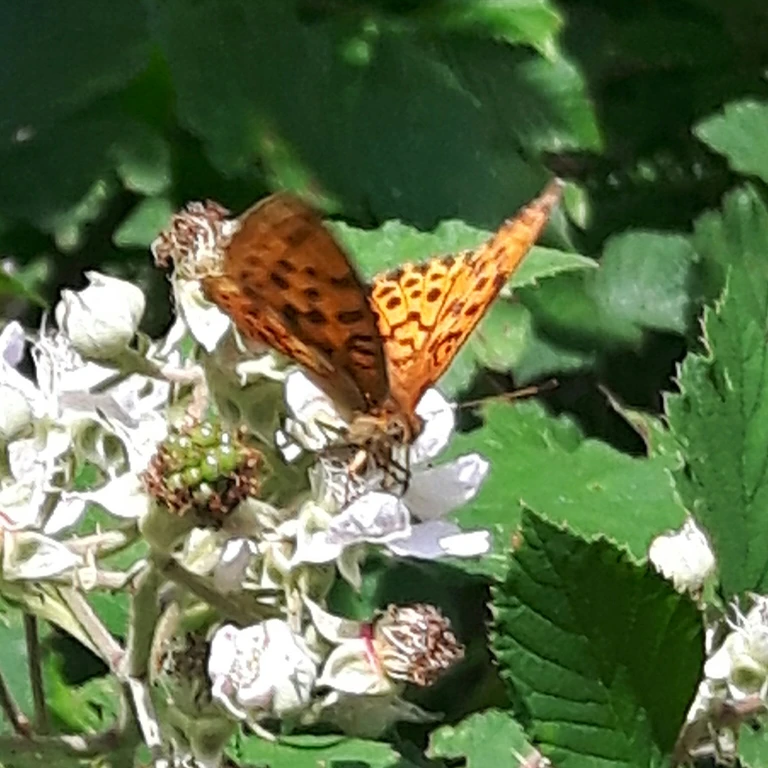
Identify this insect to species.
Brenthis daphne
